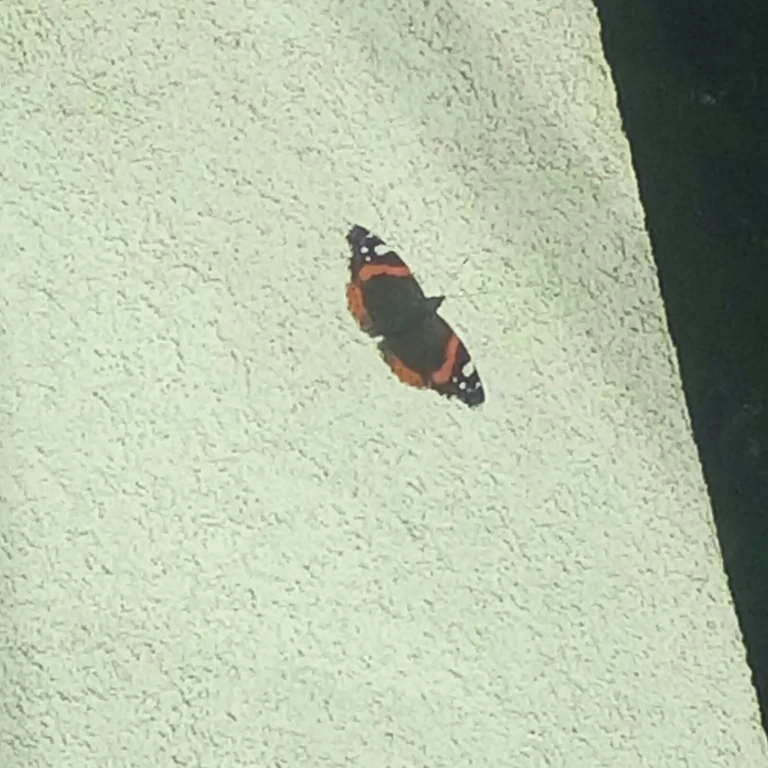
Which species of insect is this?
Vanessa atalanta
